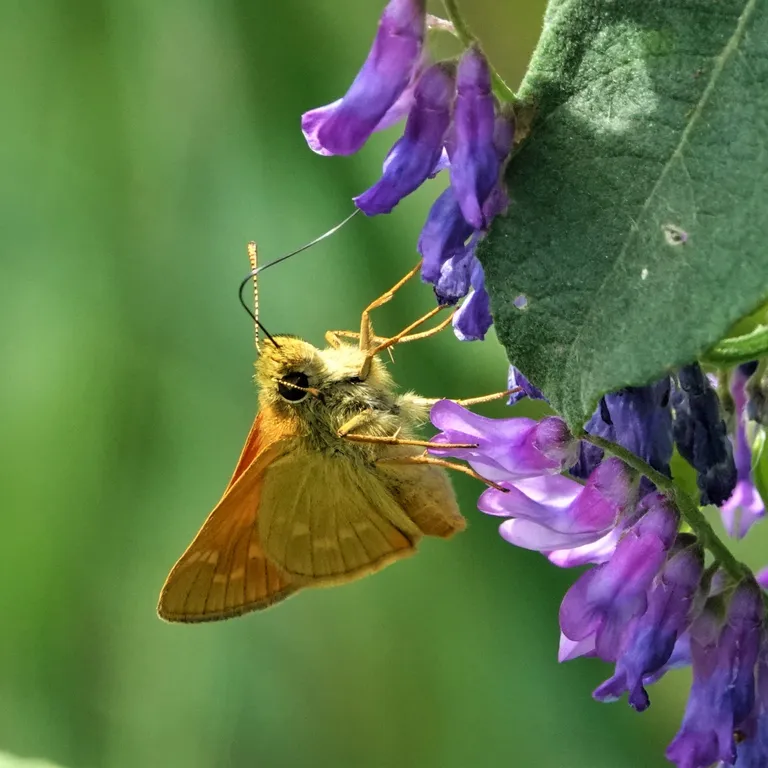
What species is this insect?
Ochlodes sylvanus (also Ochlodes venata)
